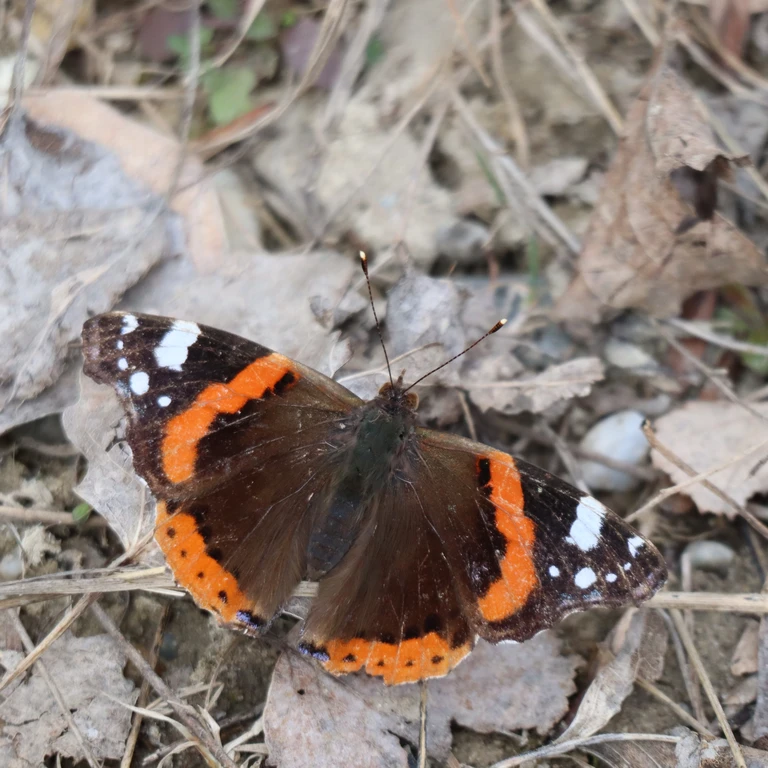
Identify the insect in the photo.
Vanessa atalanta
